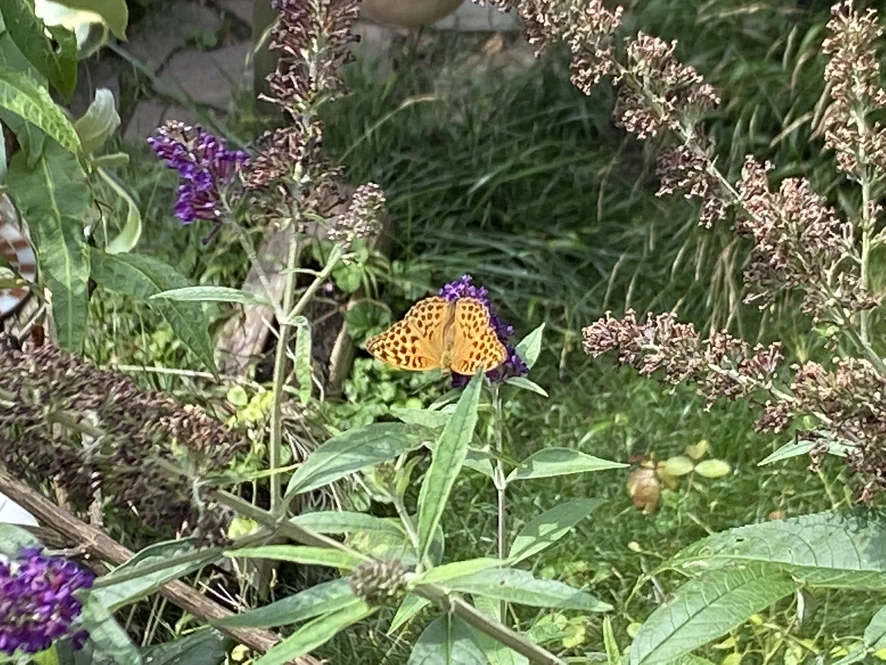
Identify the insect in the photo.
Argynnis paphia
